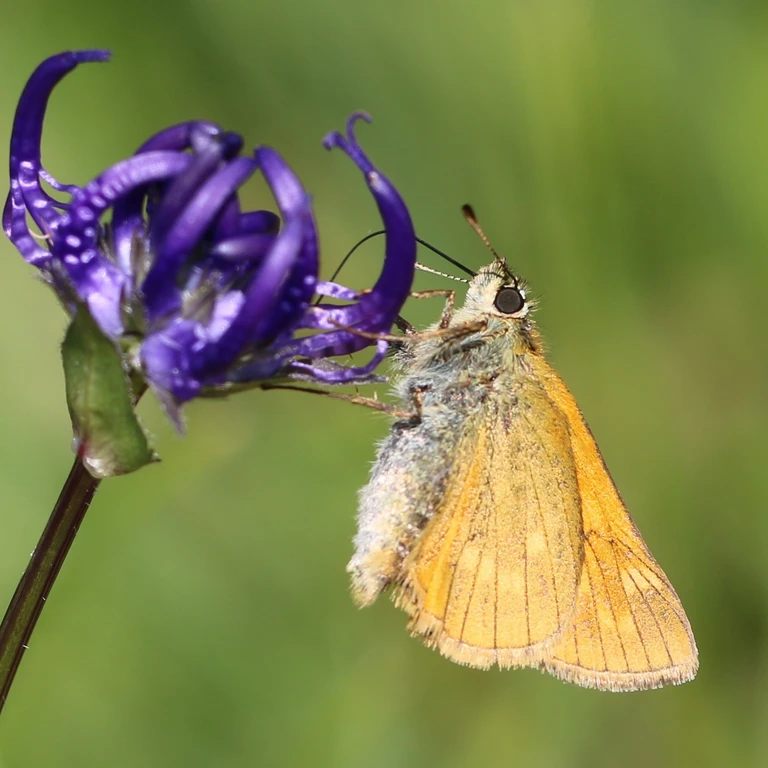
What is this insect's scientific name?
Ochlodes sylvanus (also Ochlodes venata)
